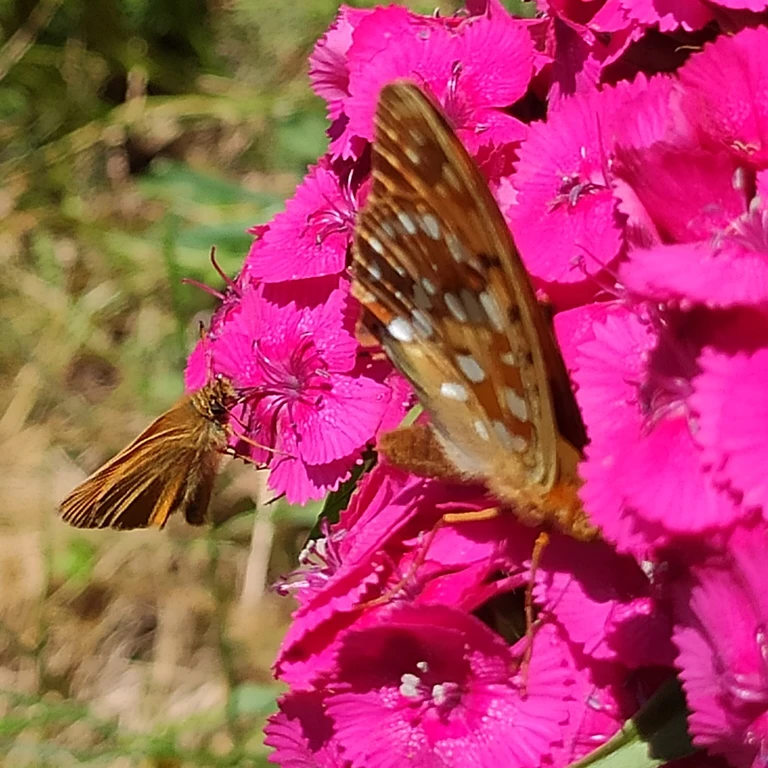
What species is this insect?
Ochlodes sylvanus (also Ochlodes venata)
